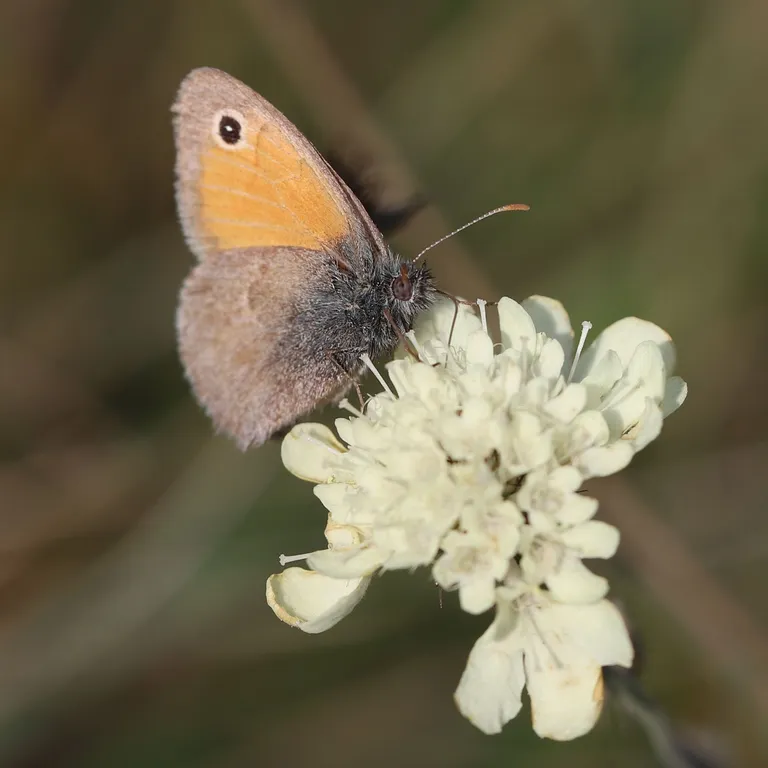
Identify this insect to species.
Coenonympha pamphilus
